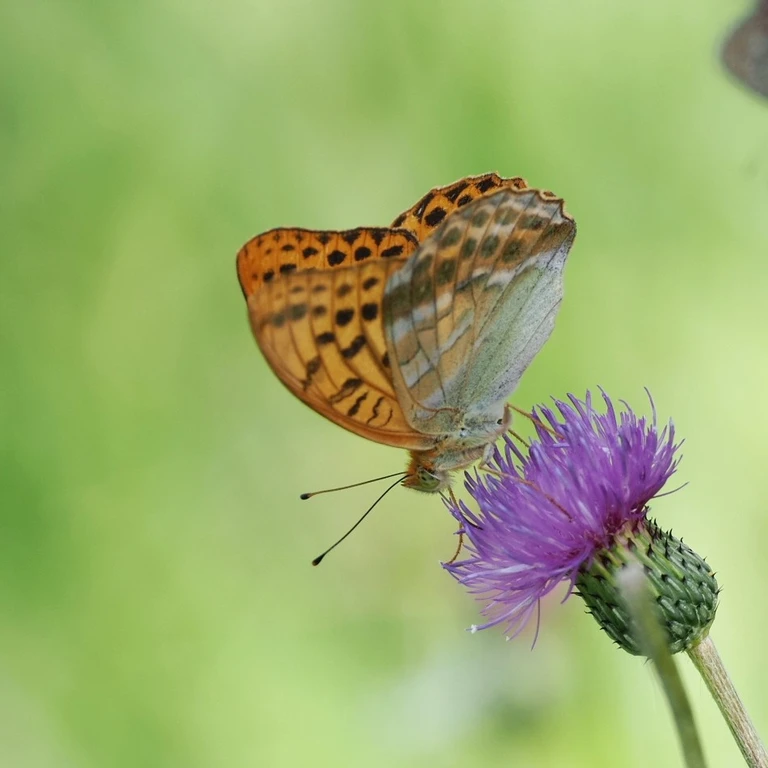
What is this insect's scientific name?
Argynnis paphia
